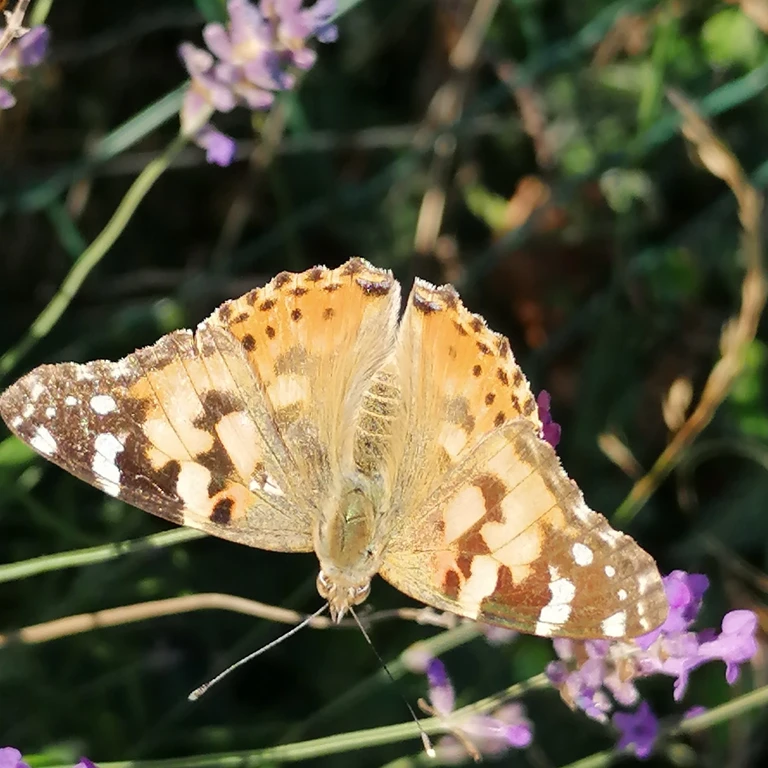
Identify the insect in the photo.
Vanessa cardui
